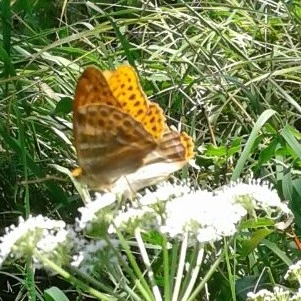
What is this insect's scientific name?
Argynnis paphia
